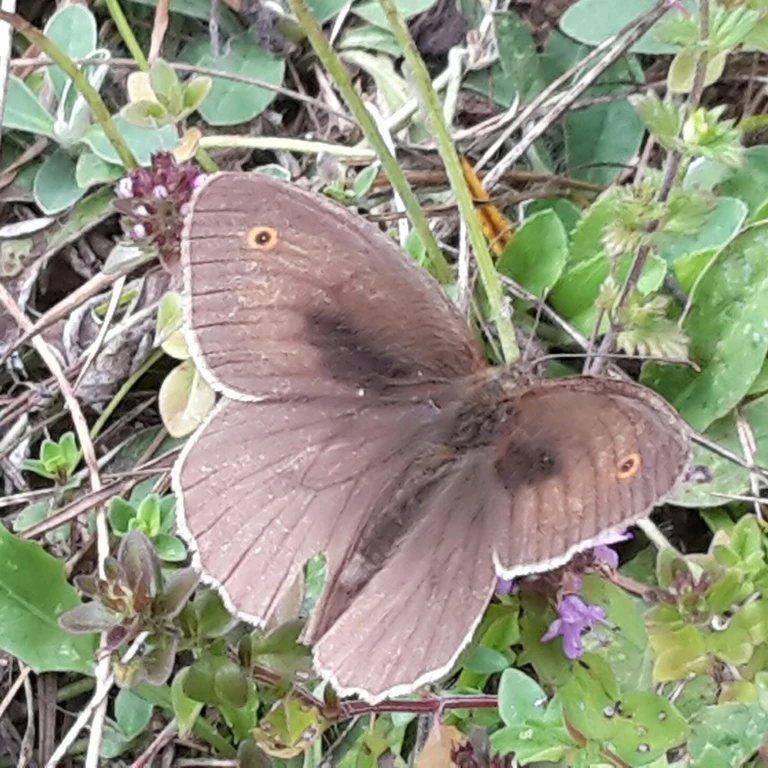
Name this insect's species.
Maniola jurtina
